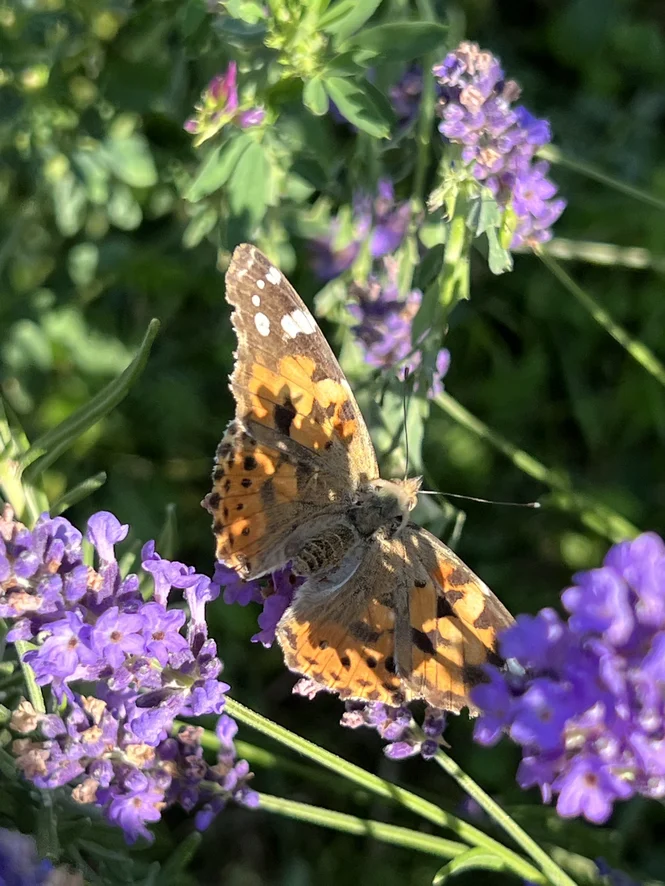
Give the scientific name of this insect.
Vanessa cardui
